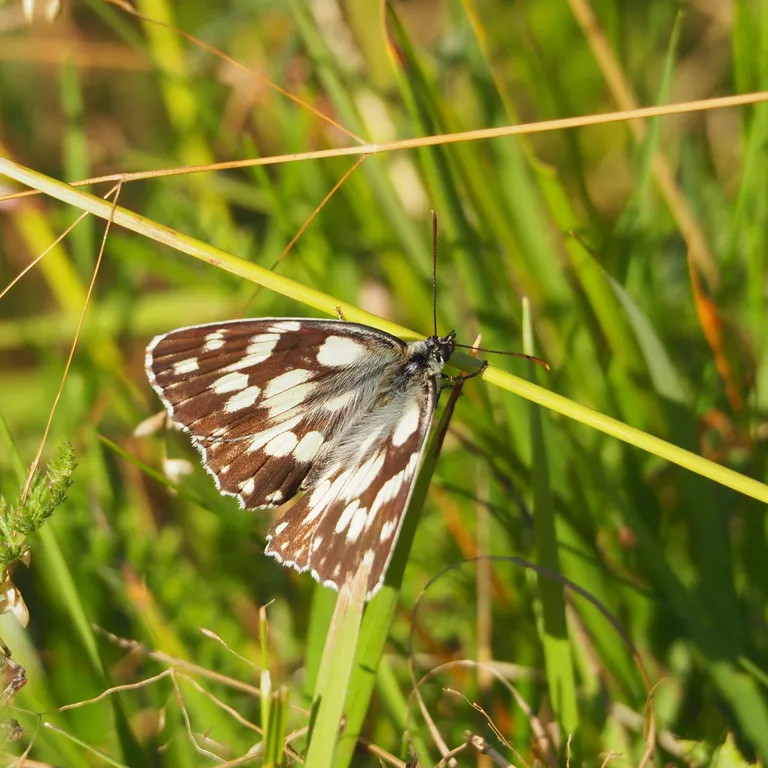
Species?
Melanargia galathea
